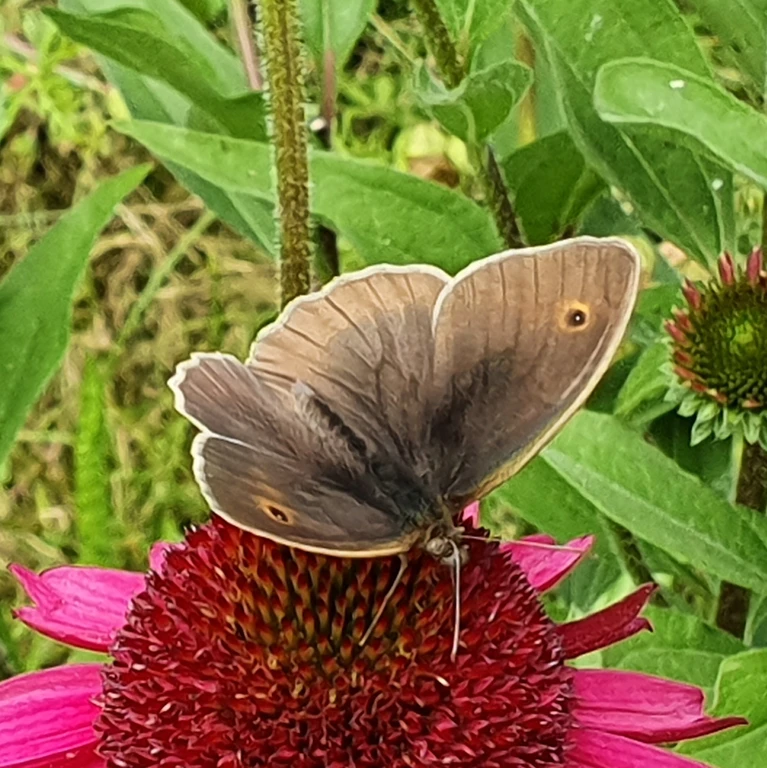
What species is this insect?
Maniola jurtina
